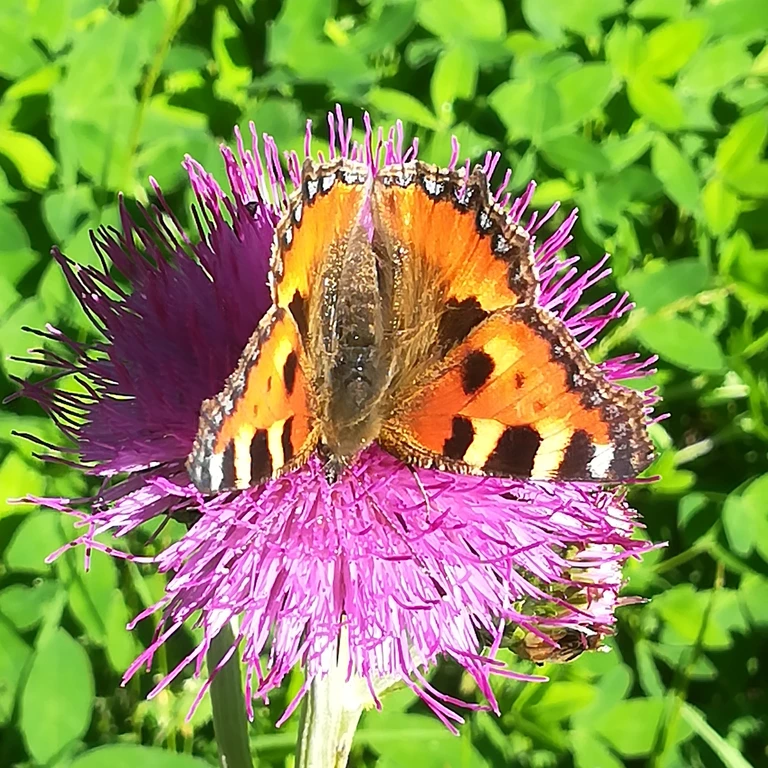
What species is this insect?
Aglais urticae
